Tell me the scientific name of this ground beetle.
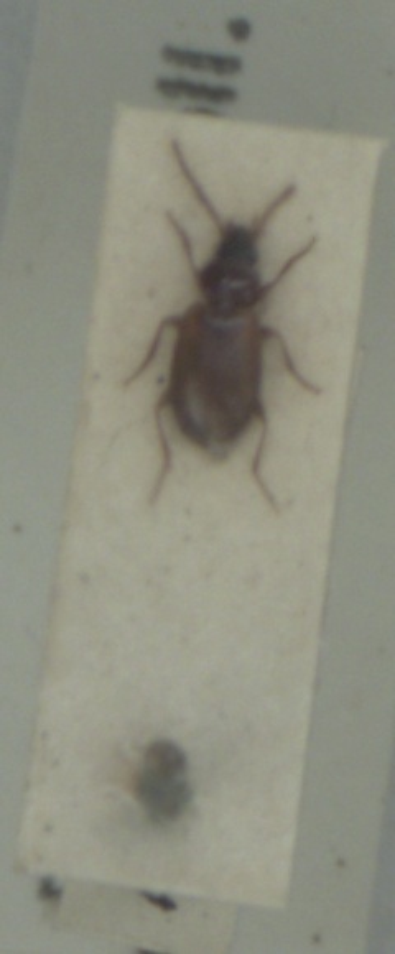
Trechus quadristriatus
